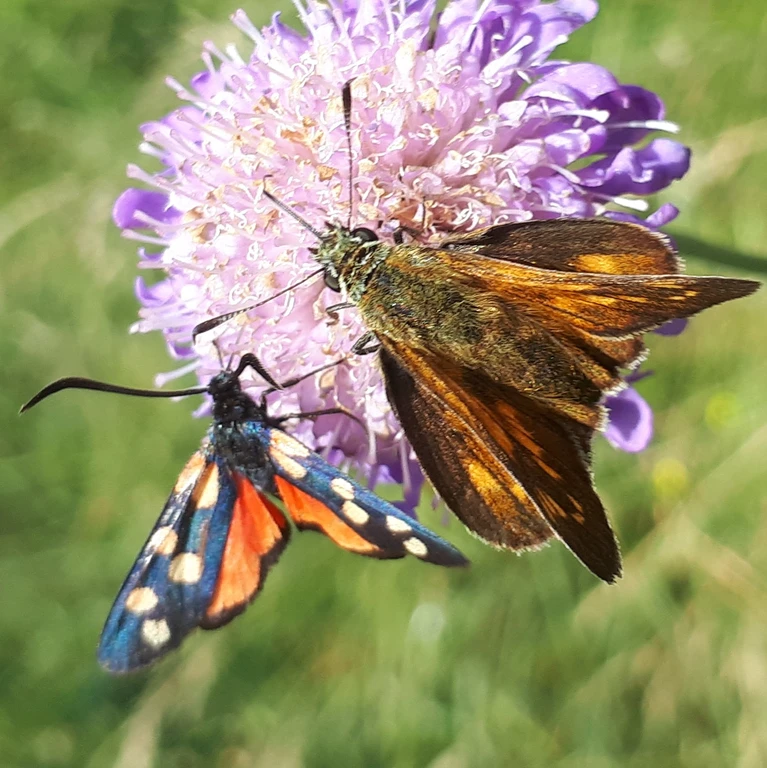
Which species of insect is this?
Hesperia comma
